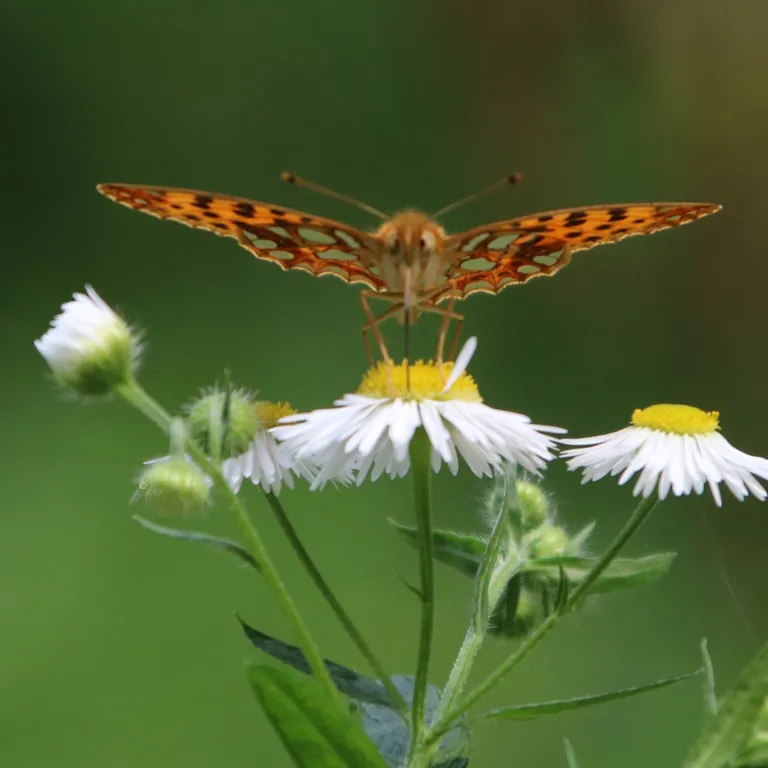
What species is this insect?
Issoria lathonia
